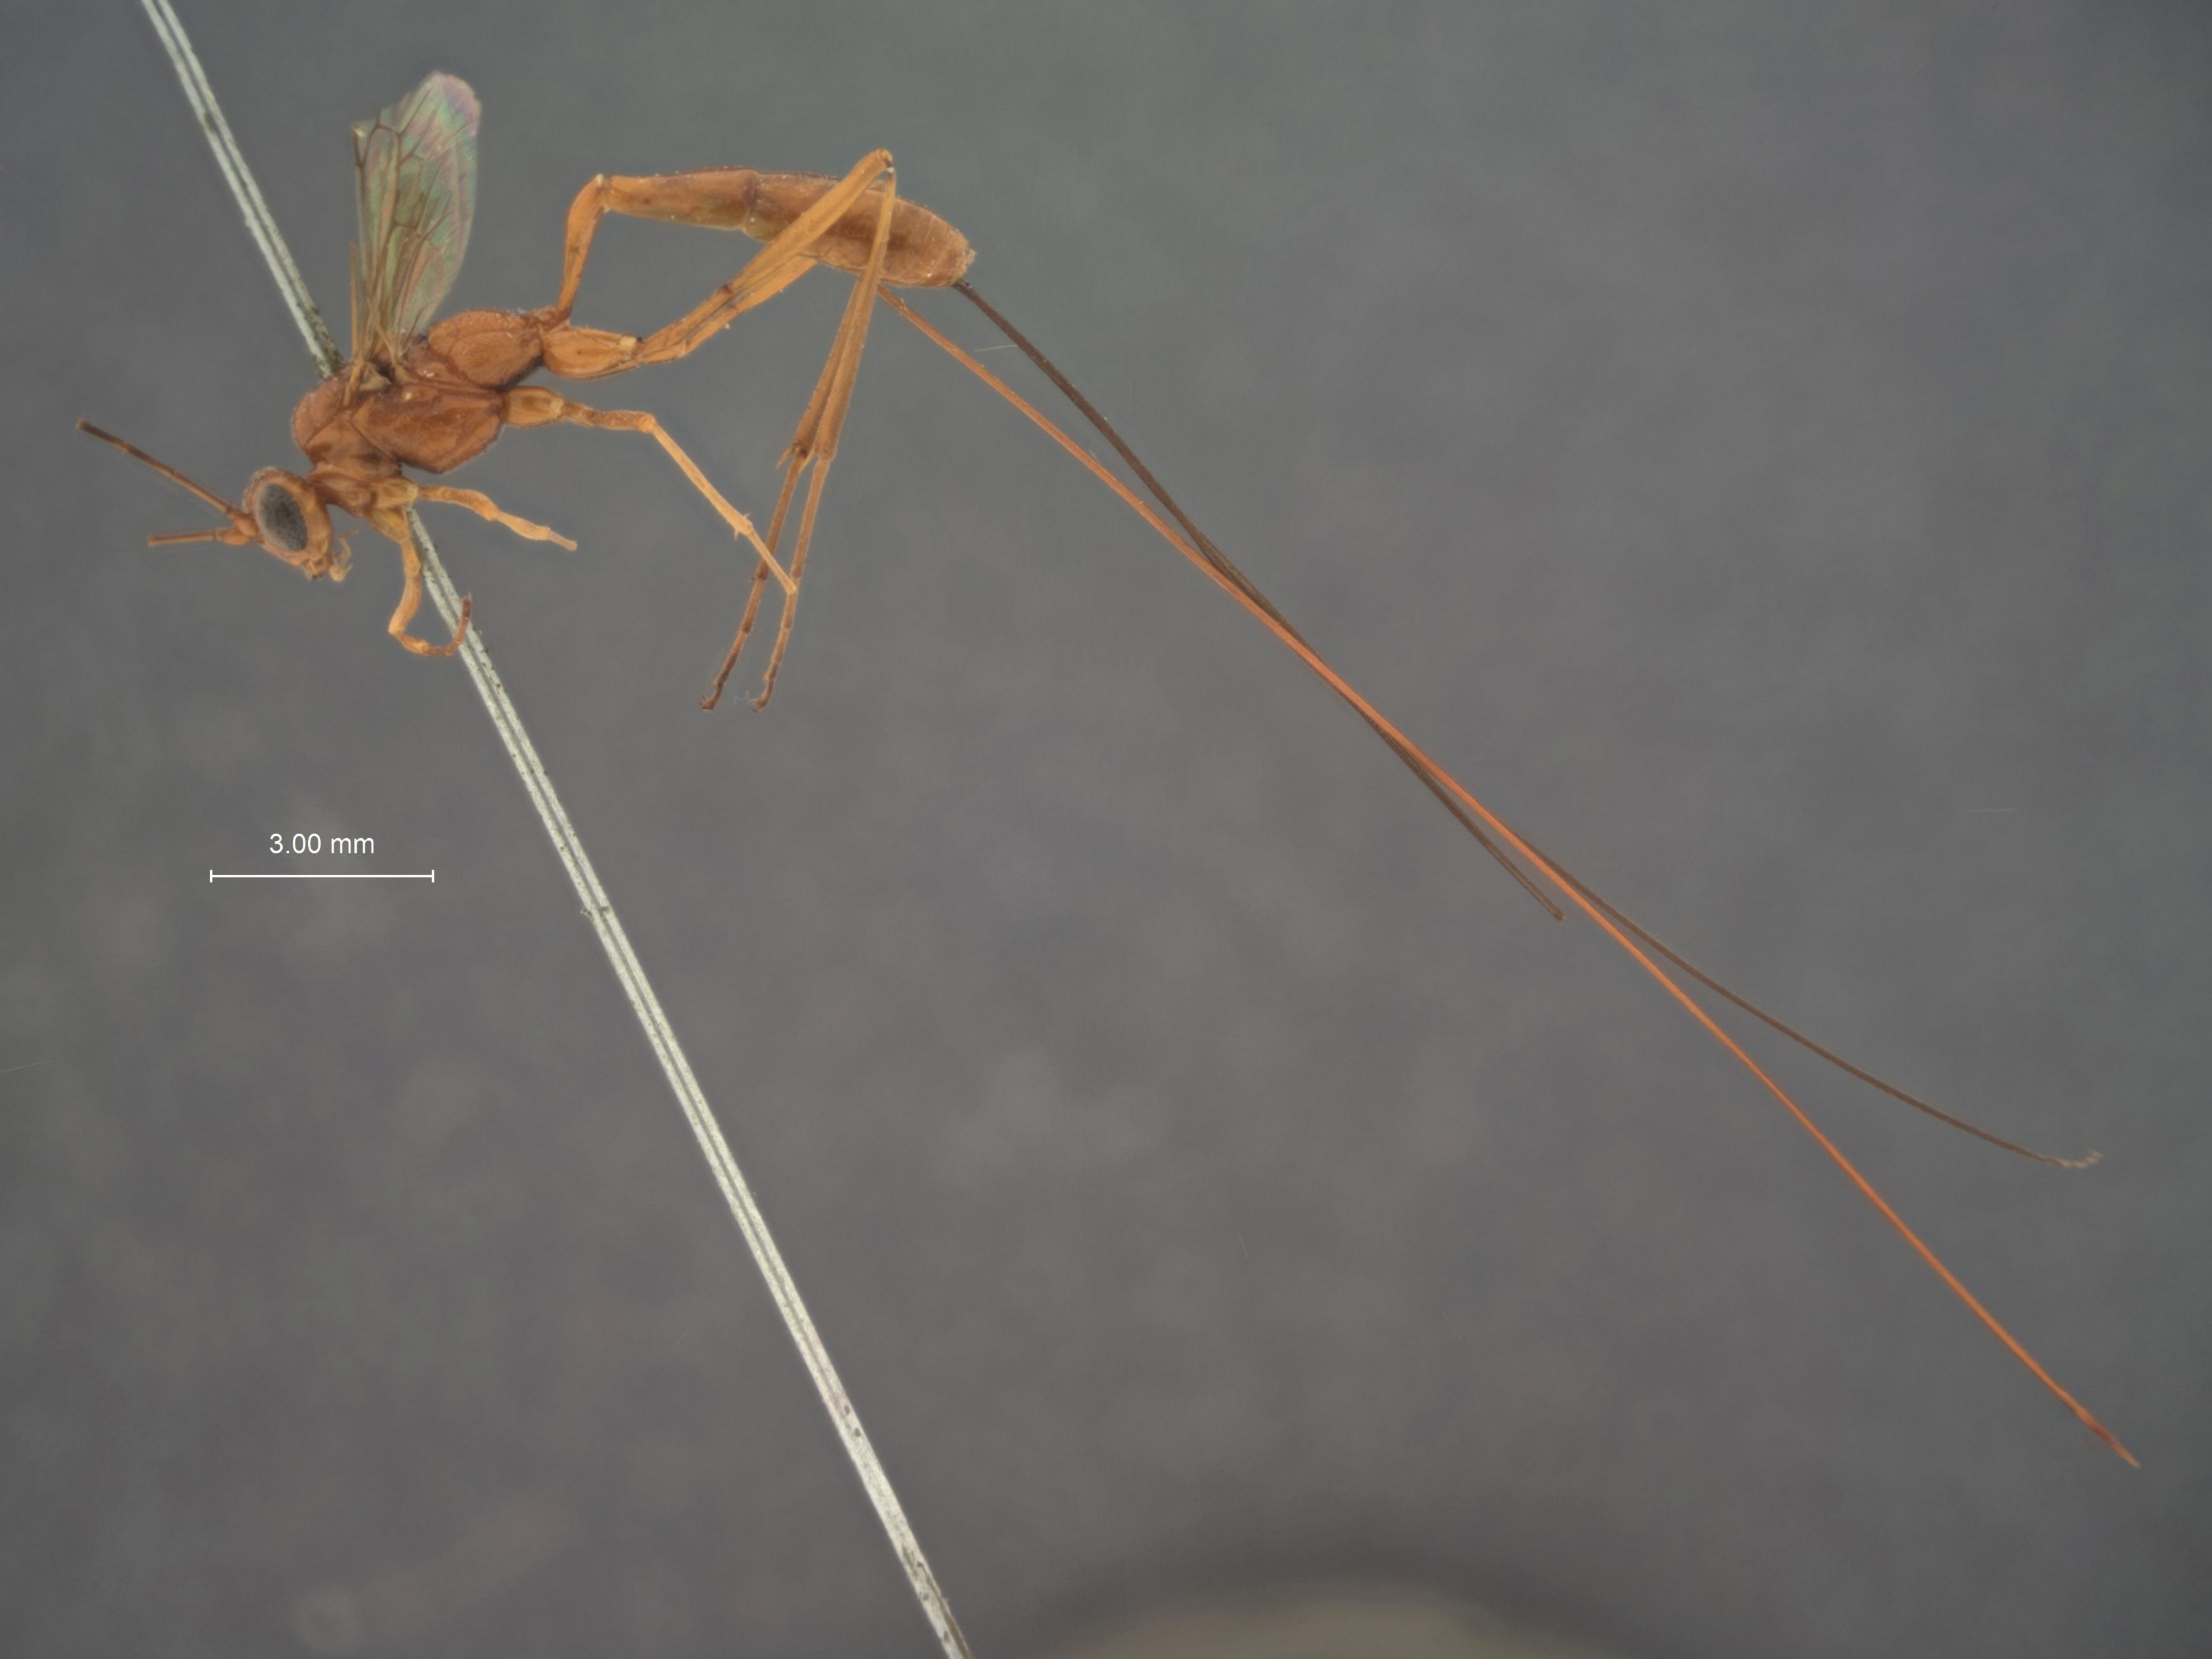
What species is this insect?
Mesostenus longicaudis
